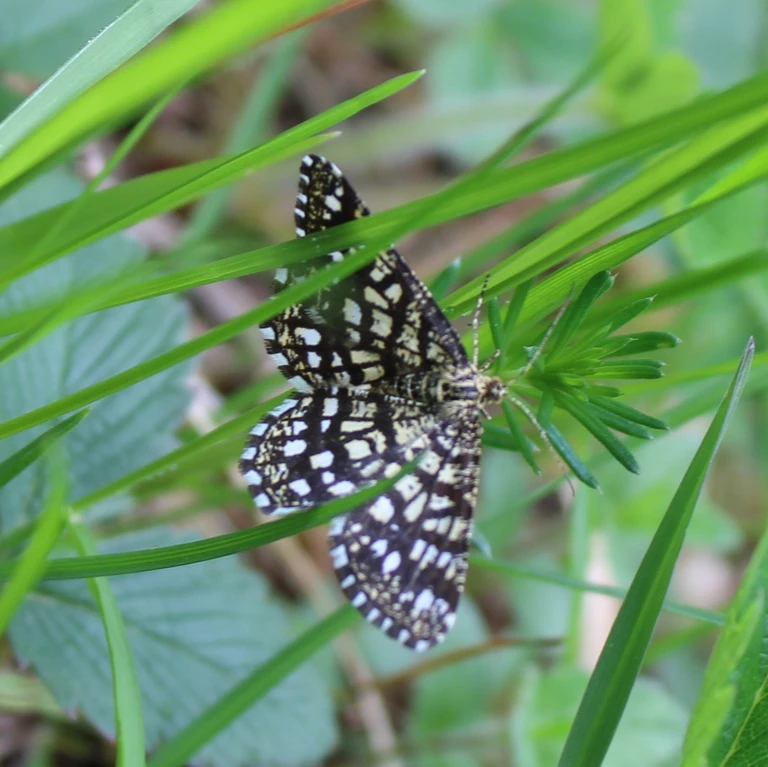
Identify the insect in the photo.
Chiasmia clathrata
